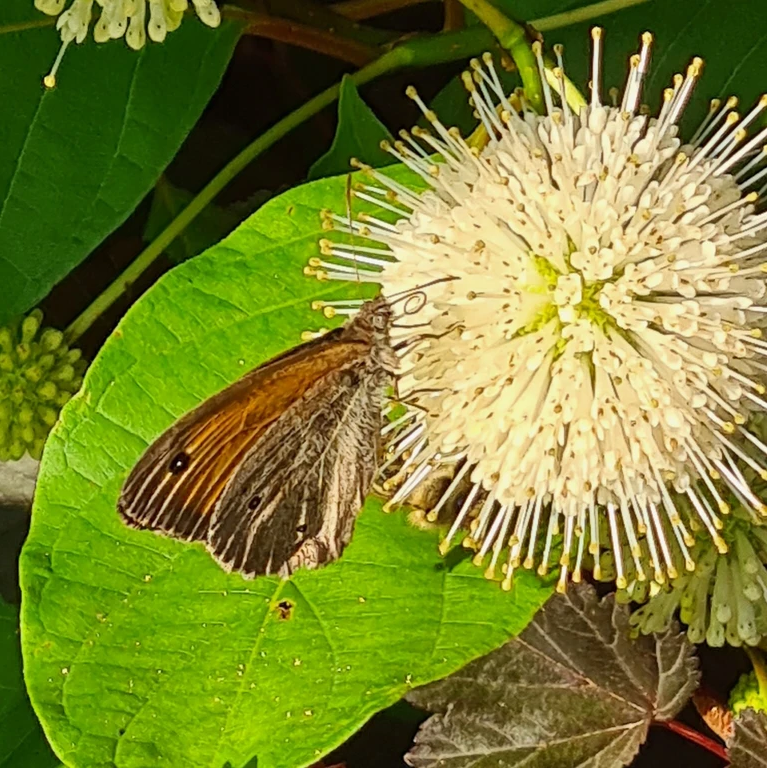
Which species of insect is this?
Maniola jurtina
